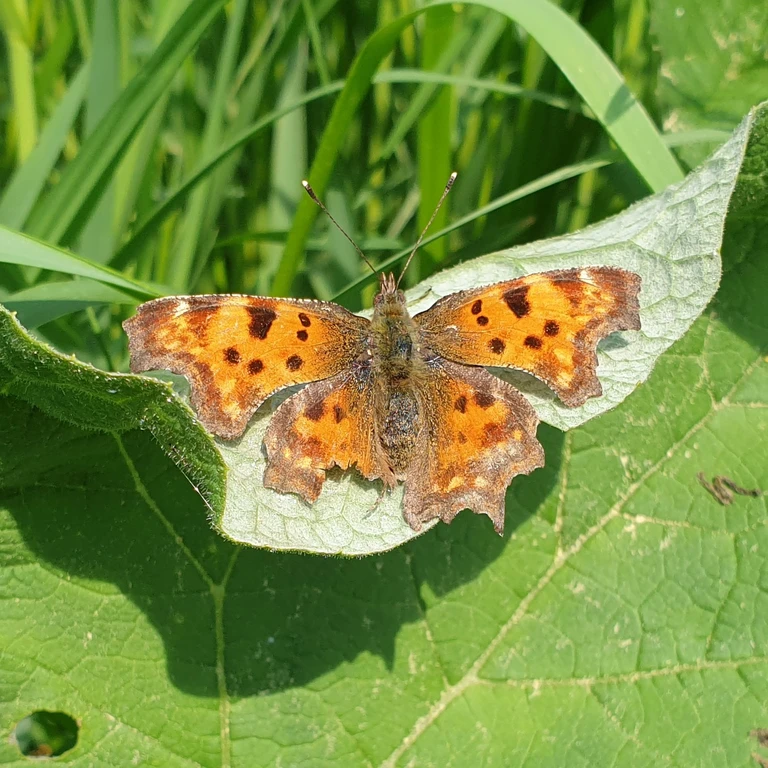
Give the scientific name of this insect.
Polygonia c-album
